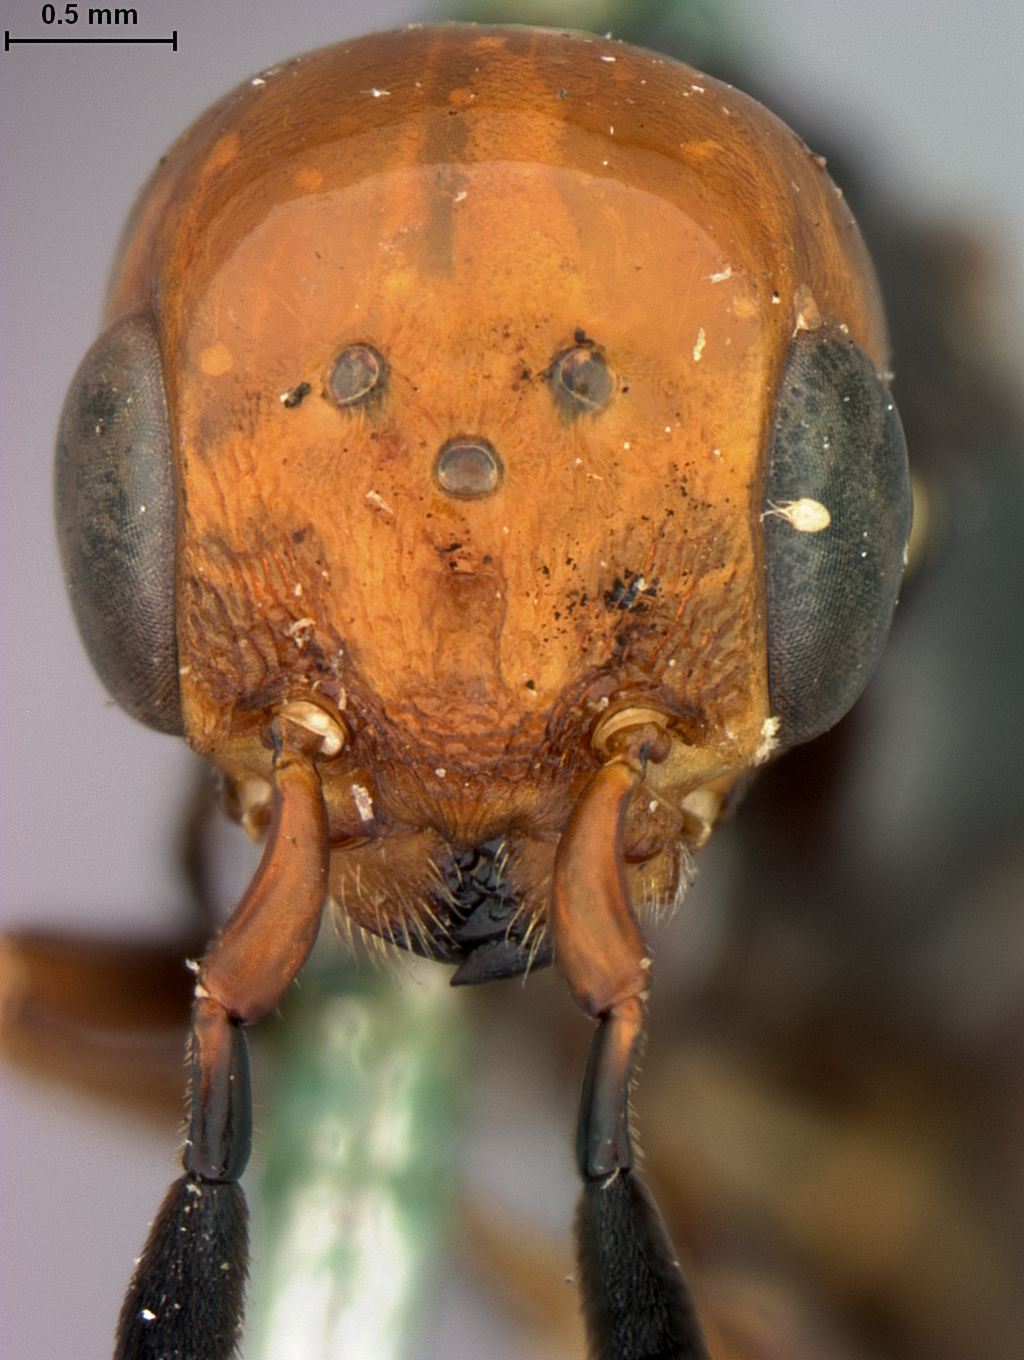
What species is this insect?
Xiphydria heritierae
